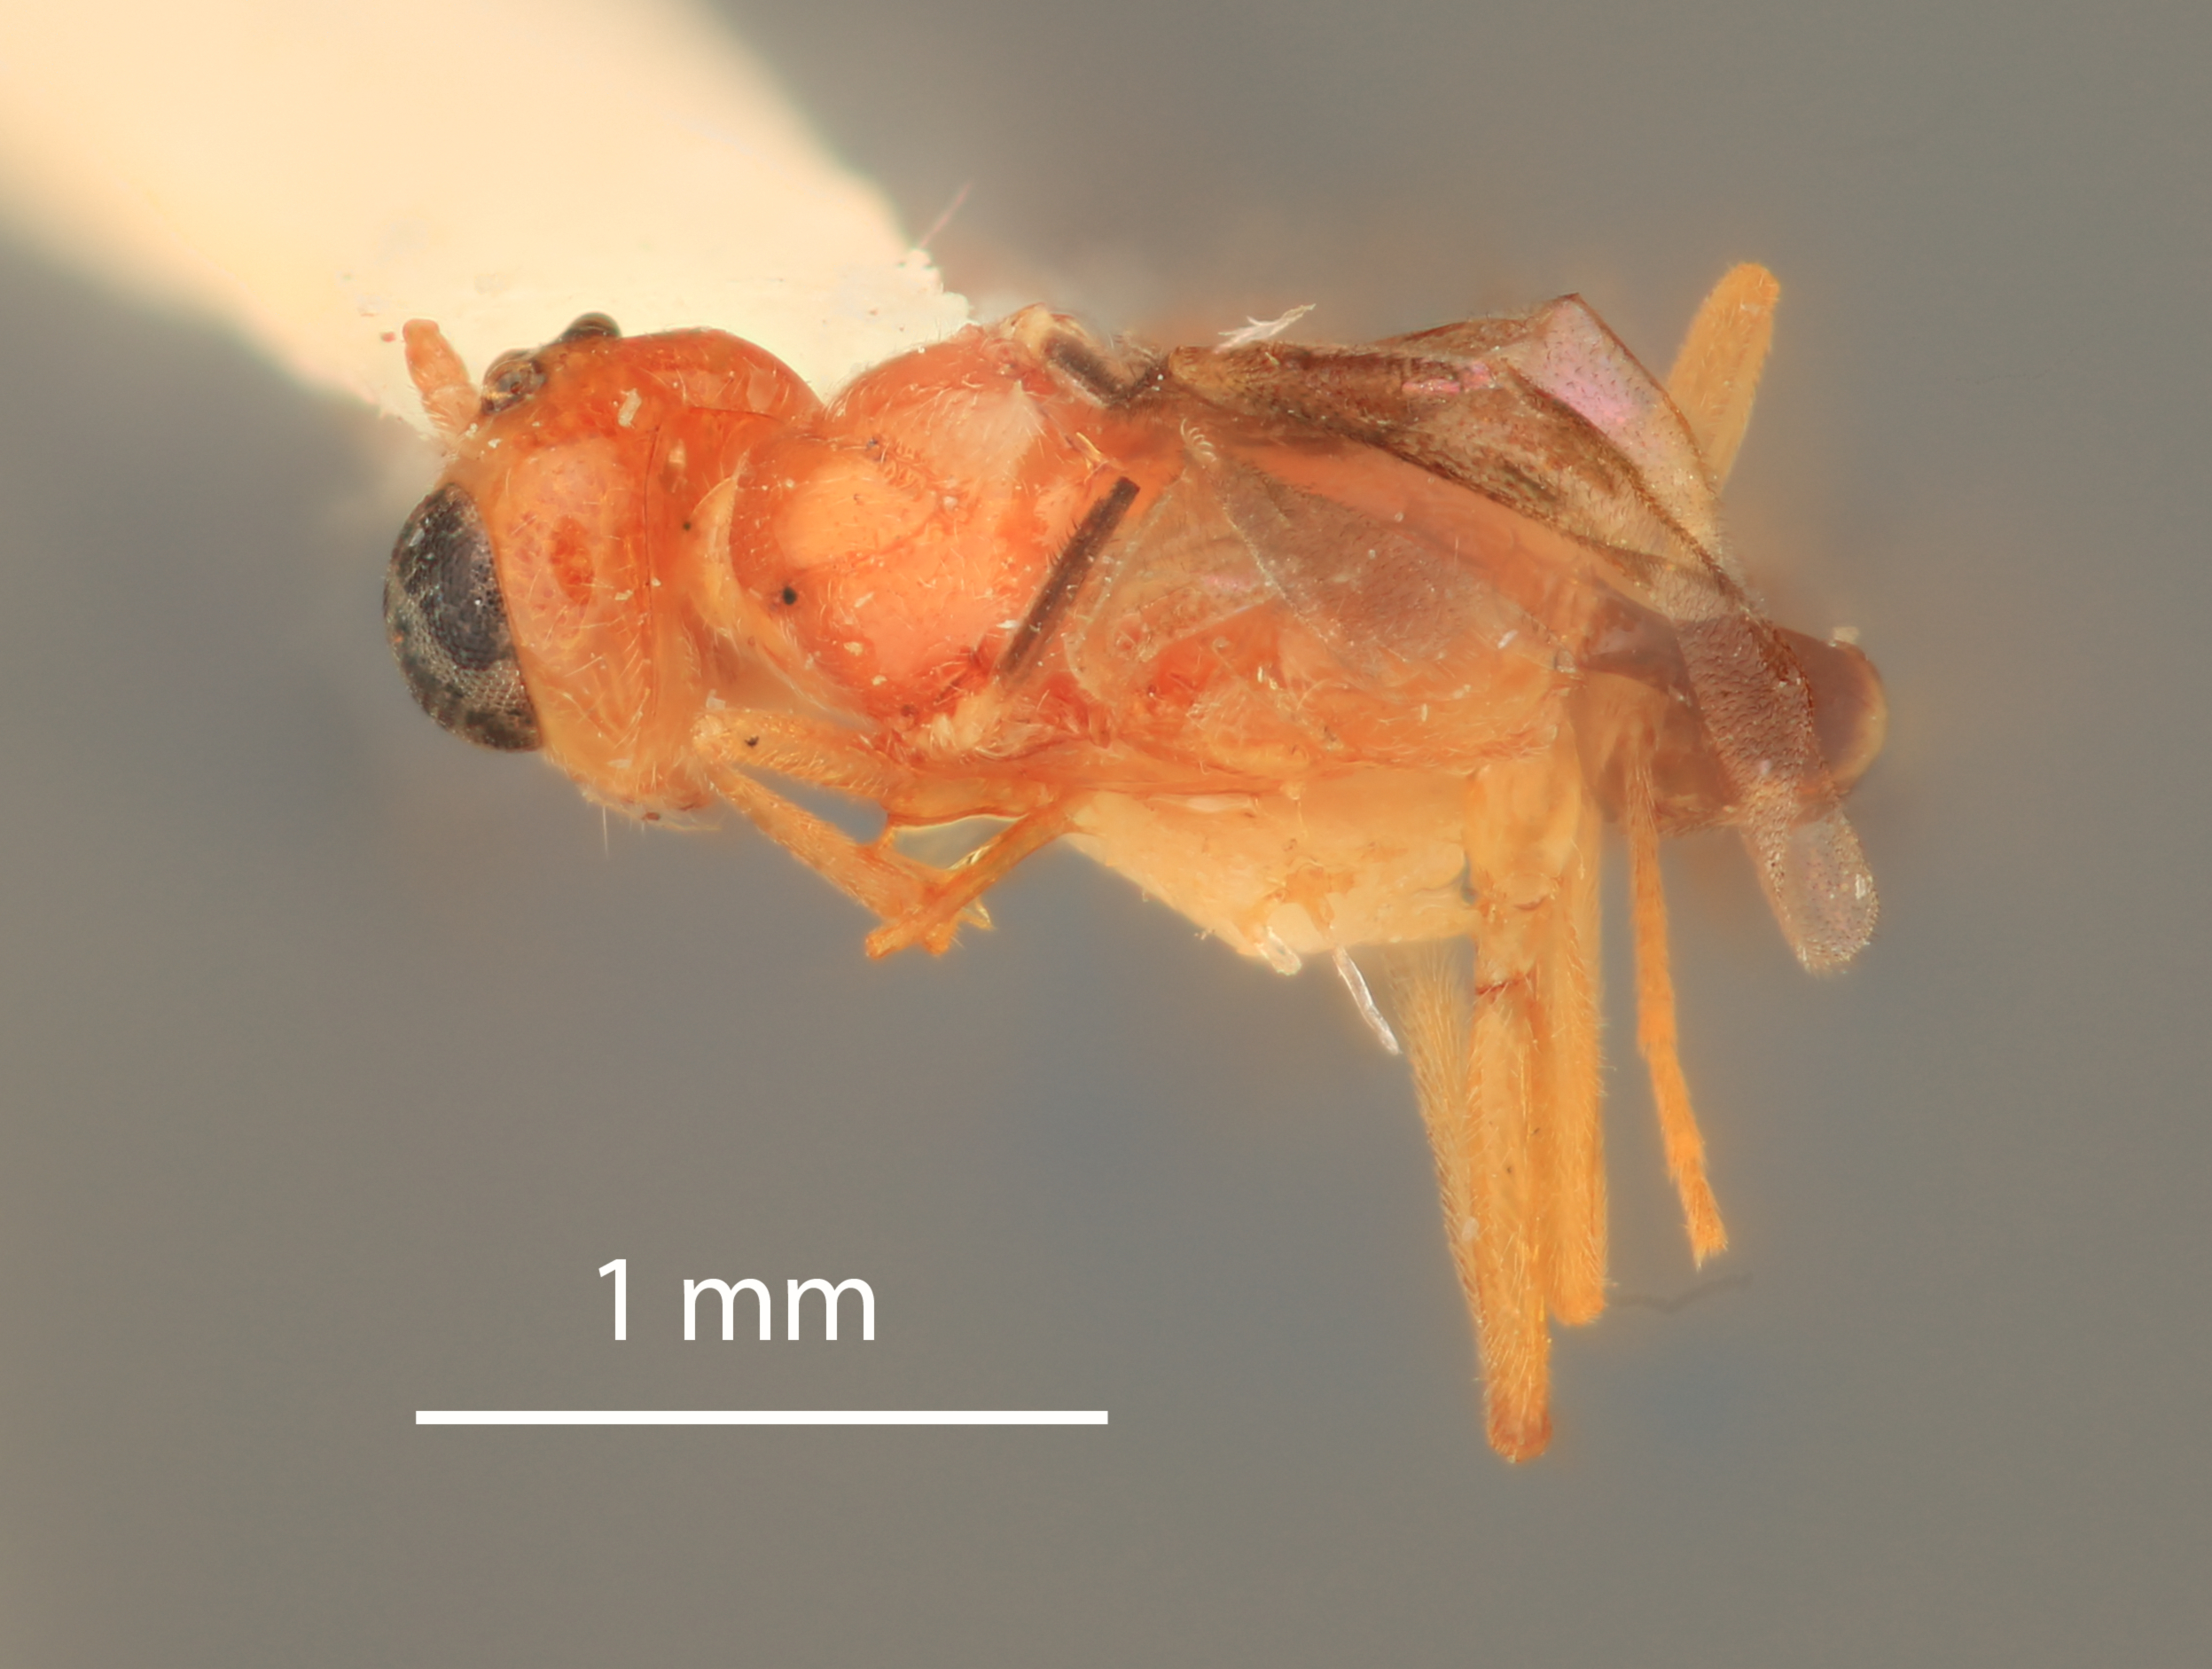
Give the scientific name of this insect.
Hybophanes verminatus
